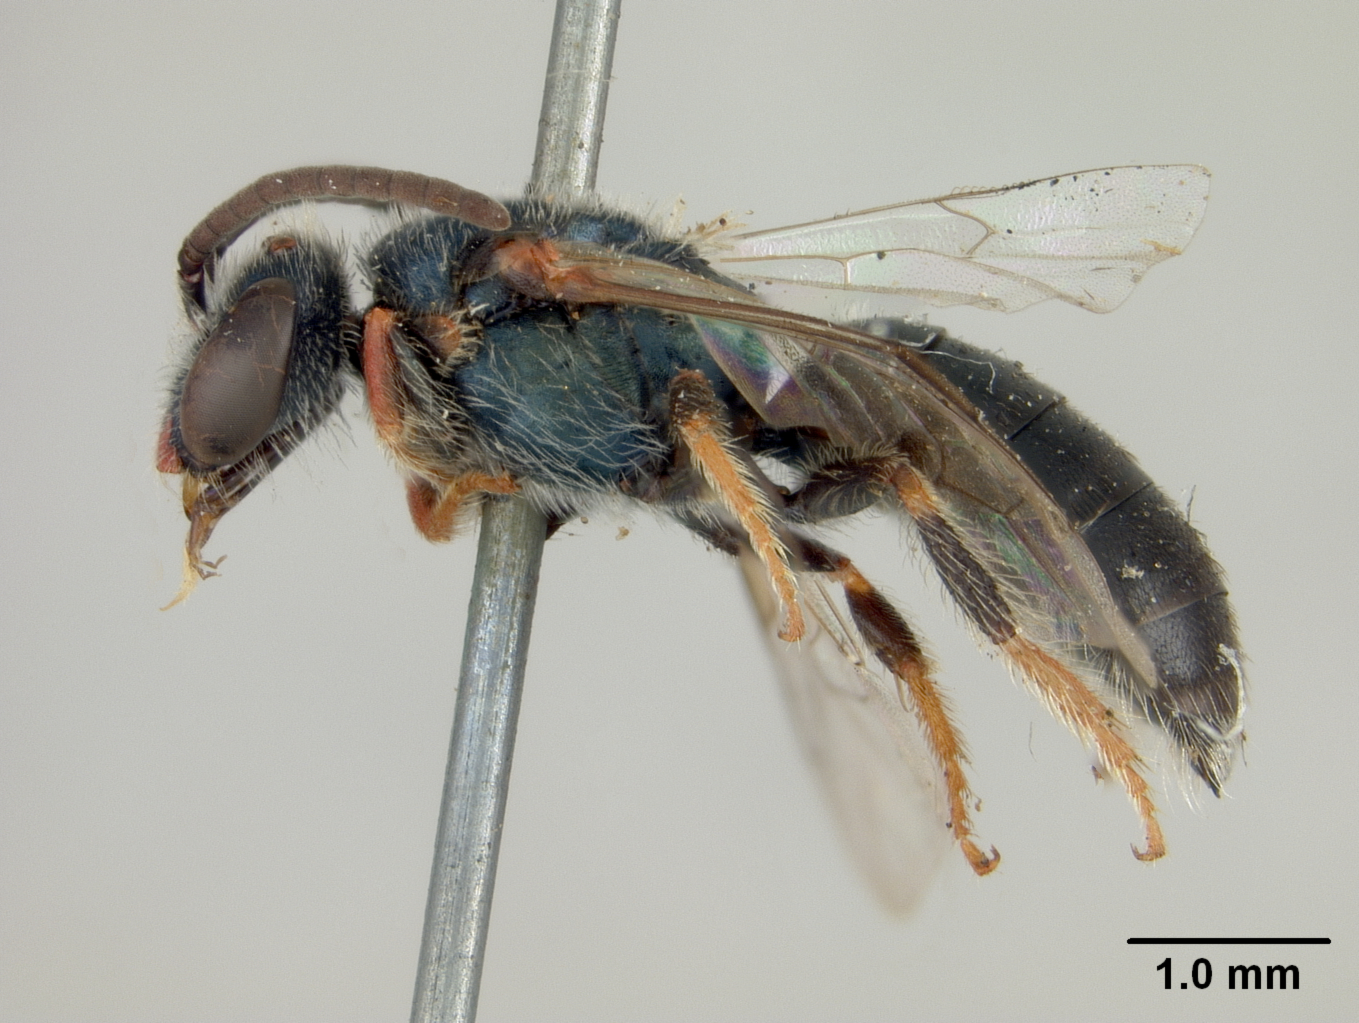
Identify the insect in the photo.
Nomioides melanogaster
